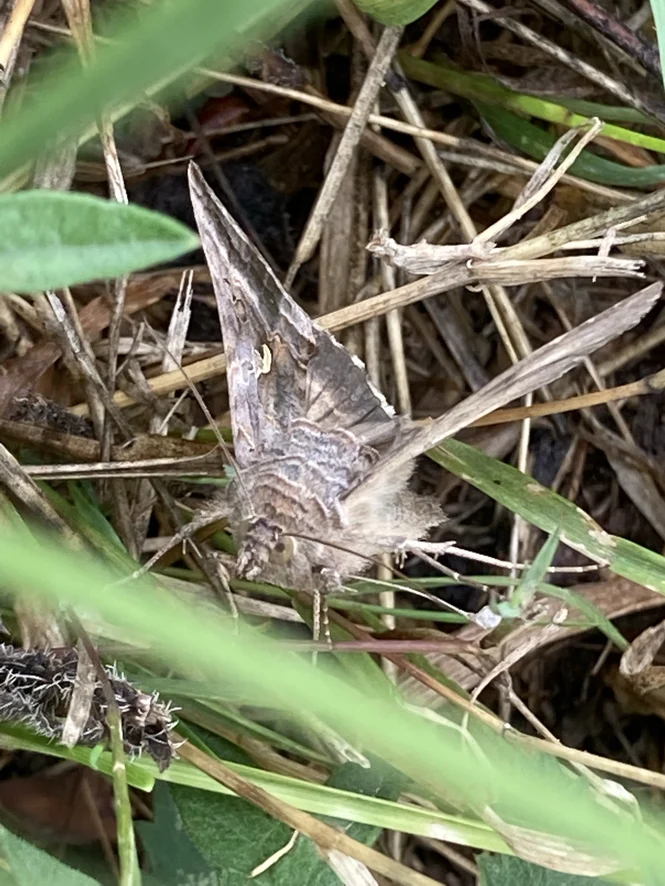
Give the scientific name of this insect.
Autographa gamma
